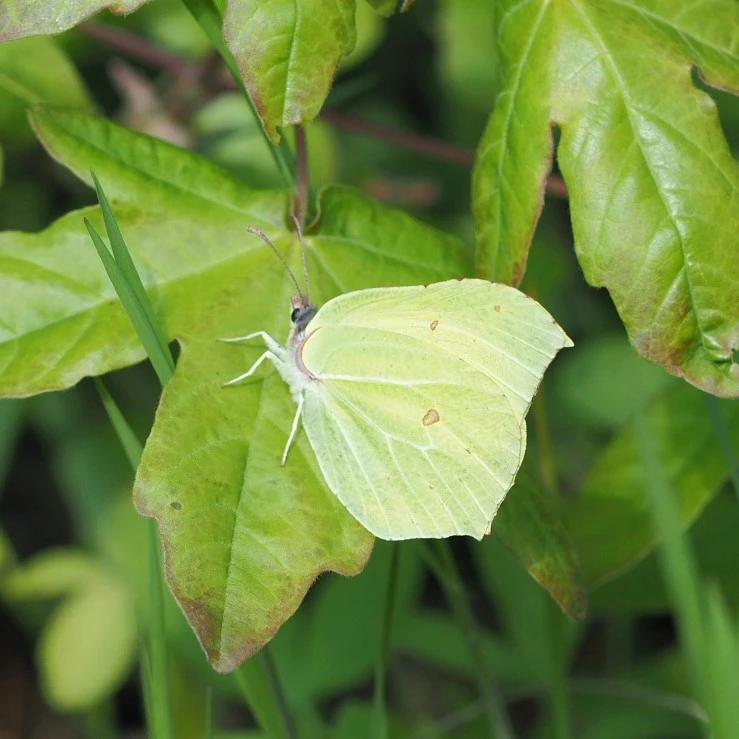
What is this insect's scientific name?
Gonepteryx rhamni
